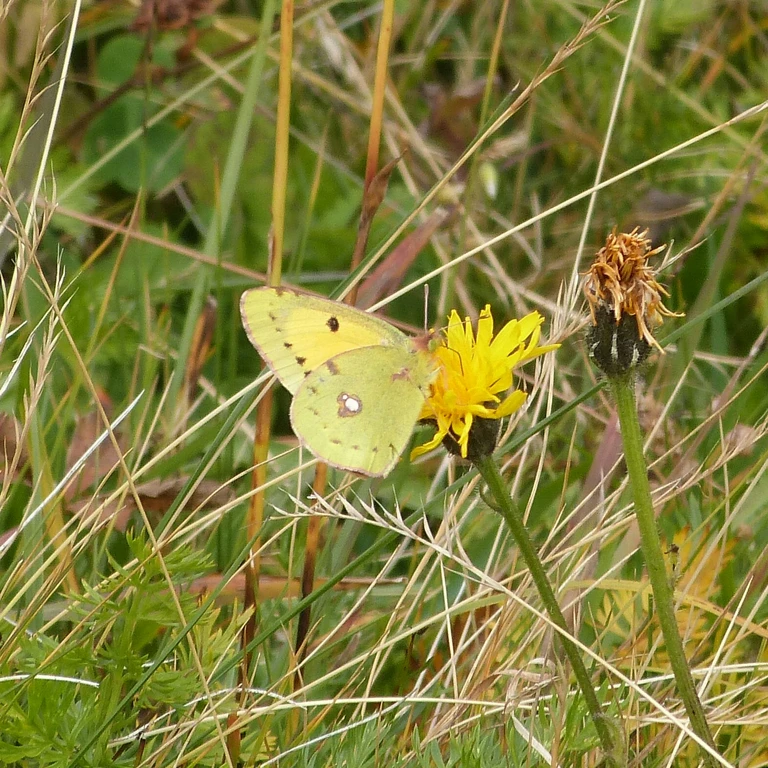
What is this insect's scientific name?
Colias croceus
